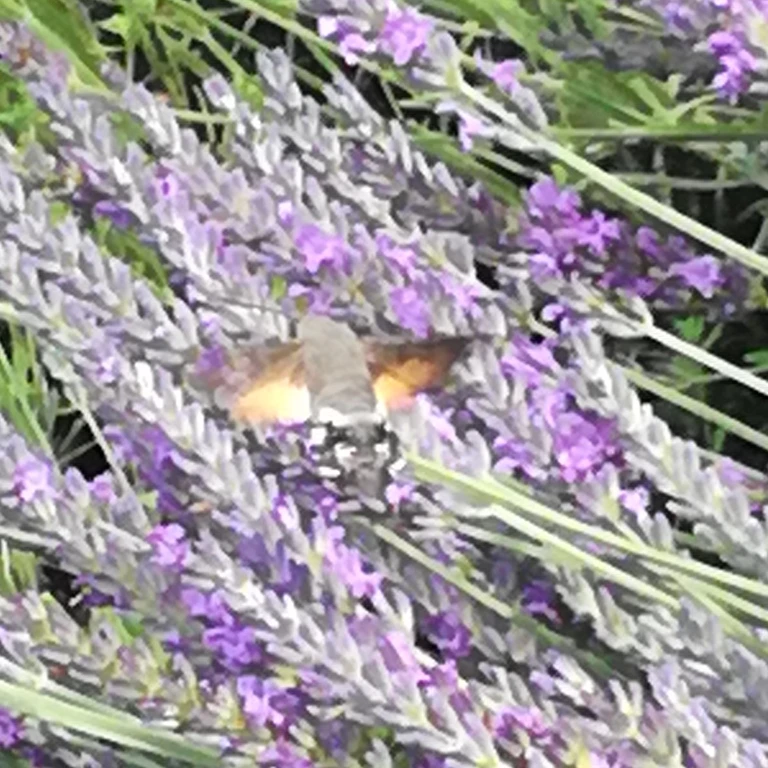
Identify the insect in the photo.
Macroglossum stellatarum
